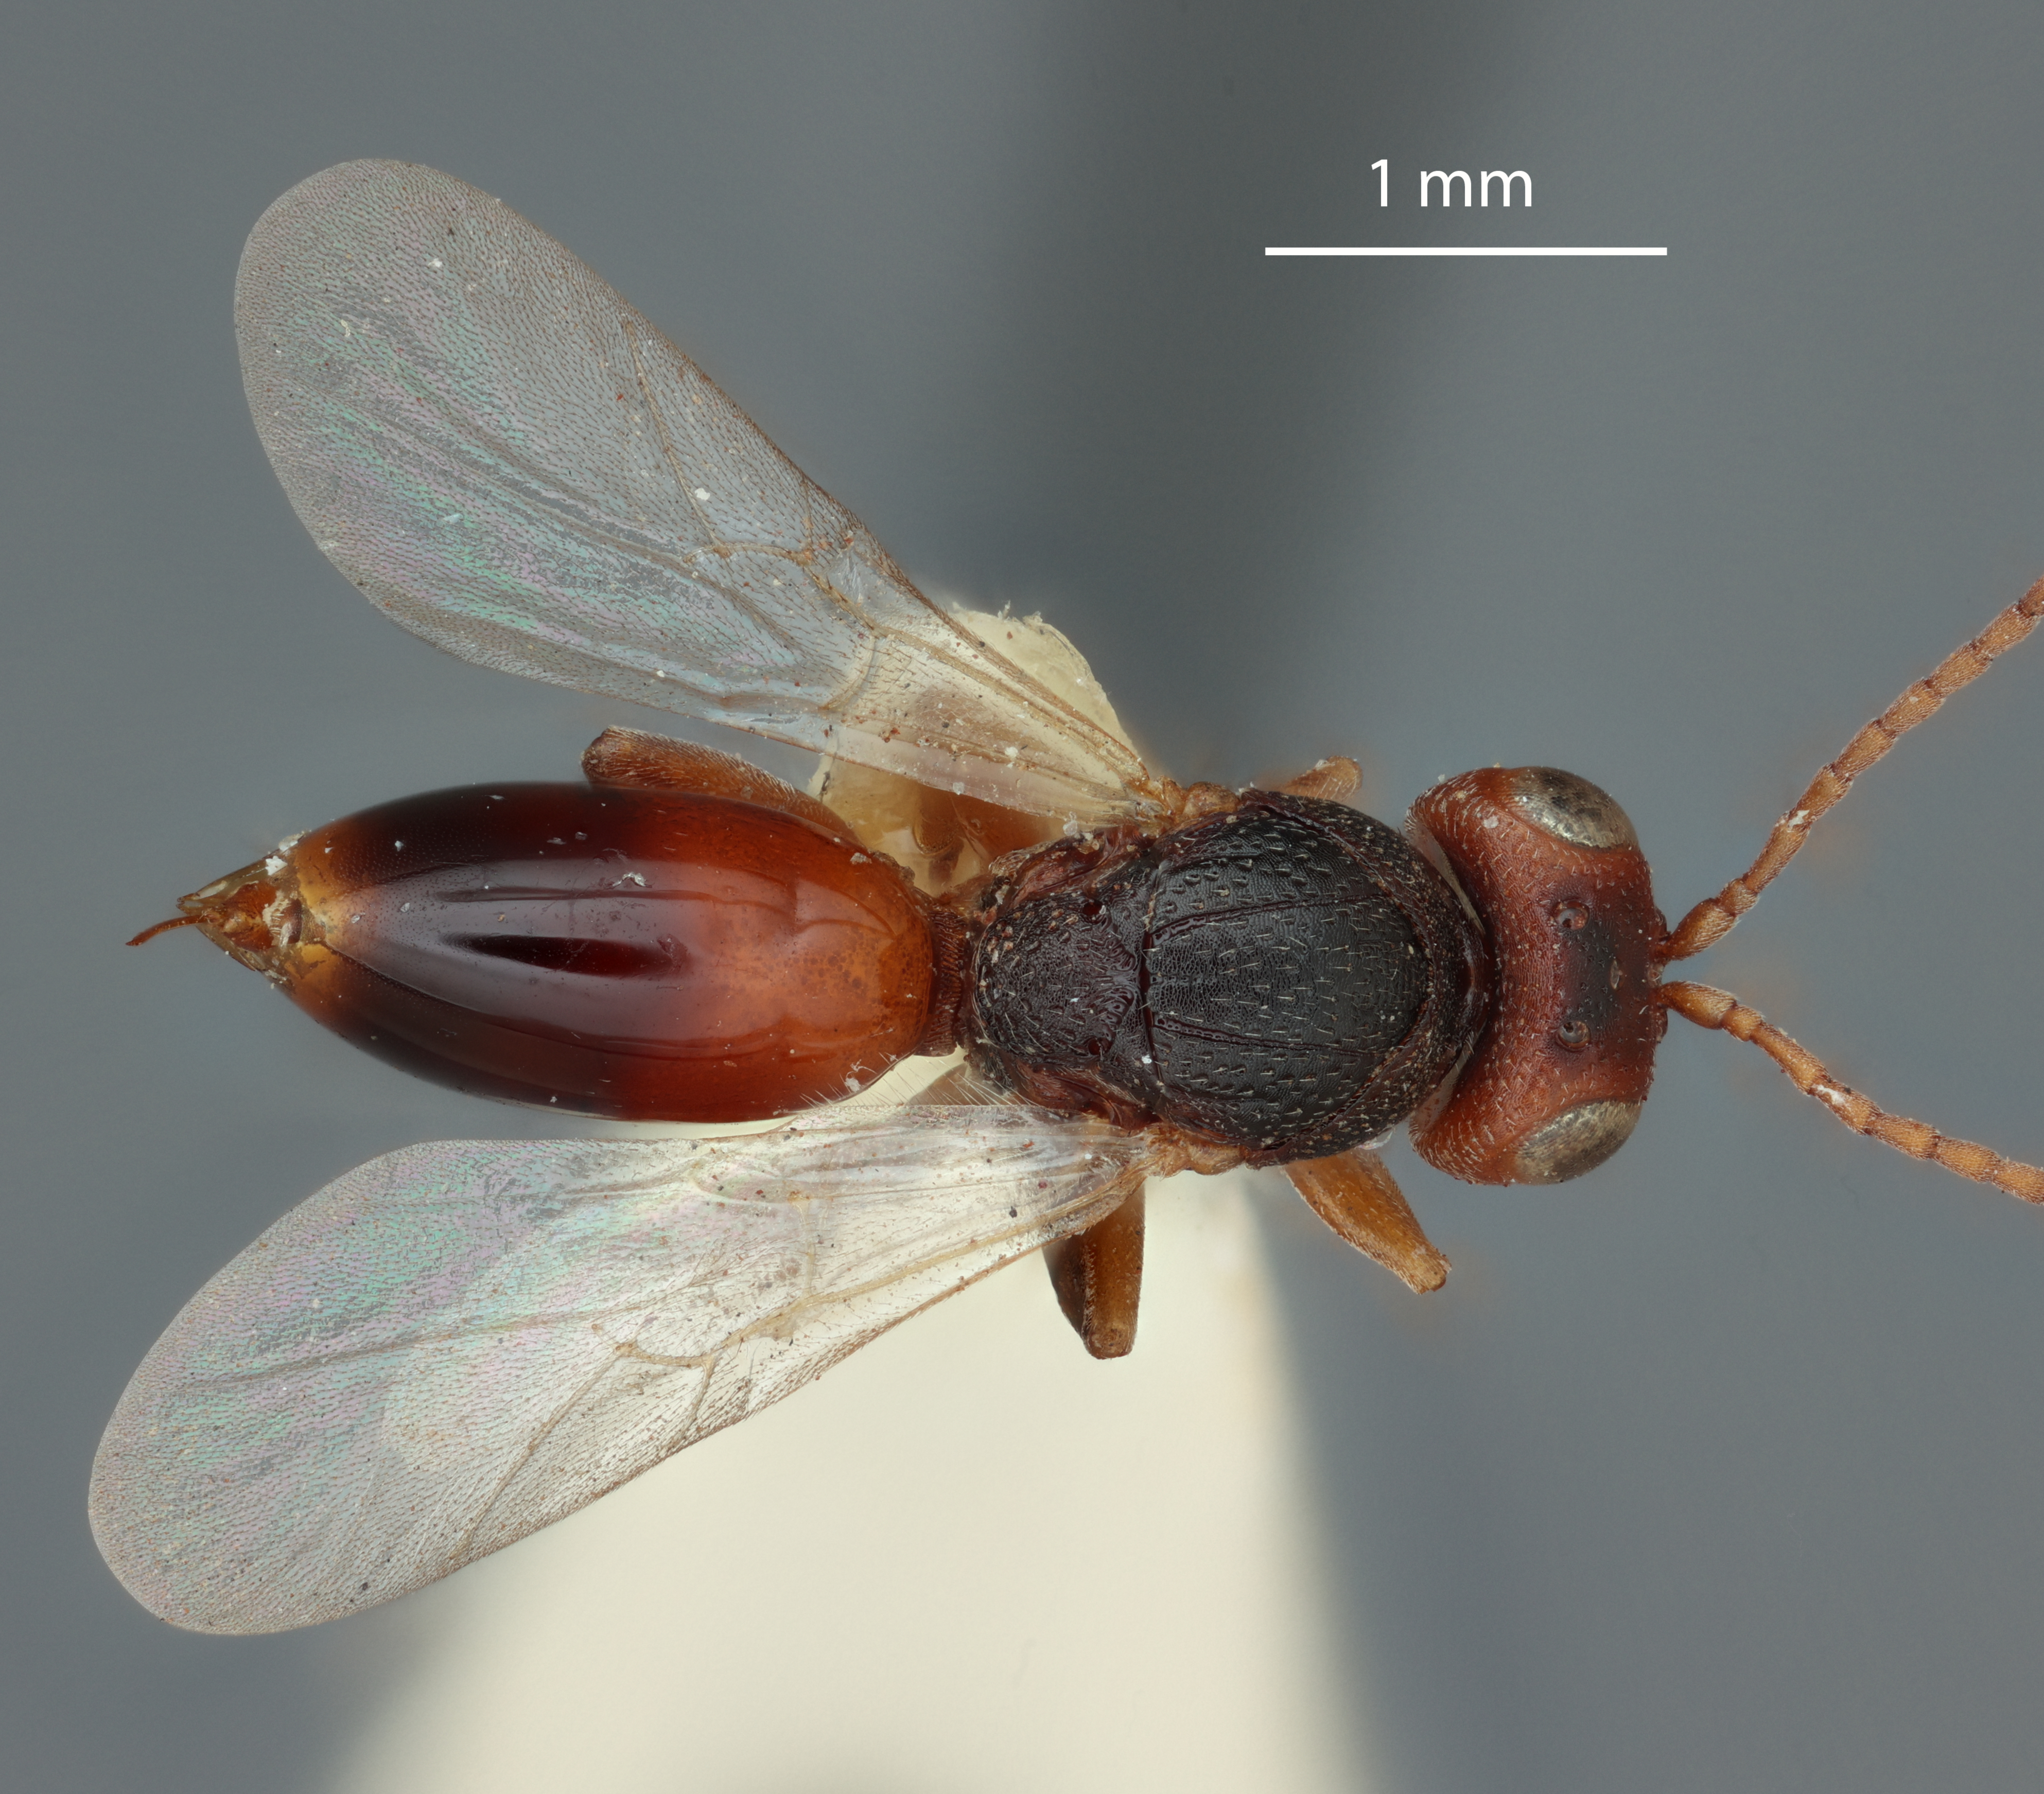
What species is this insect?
Saphonecrus favanus
